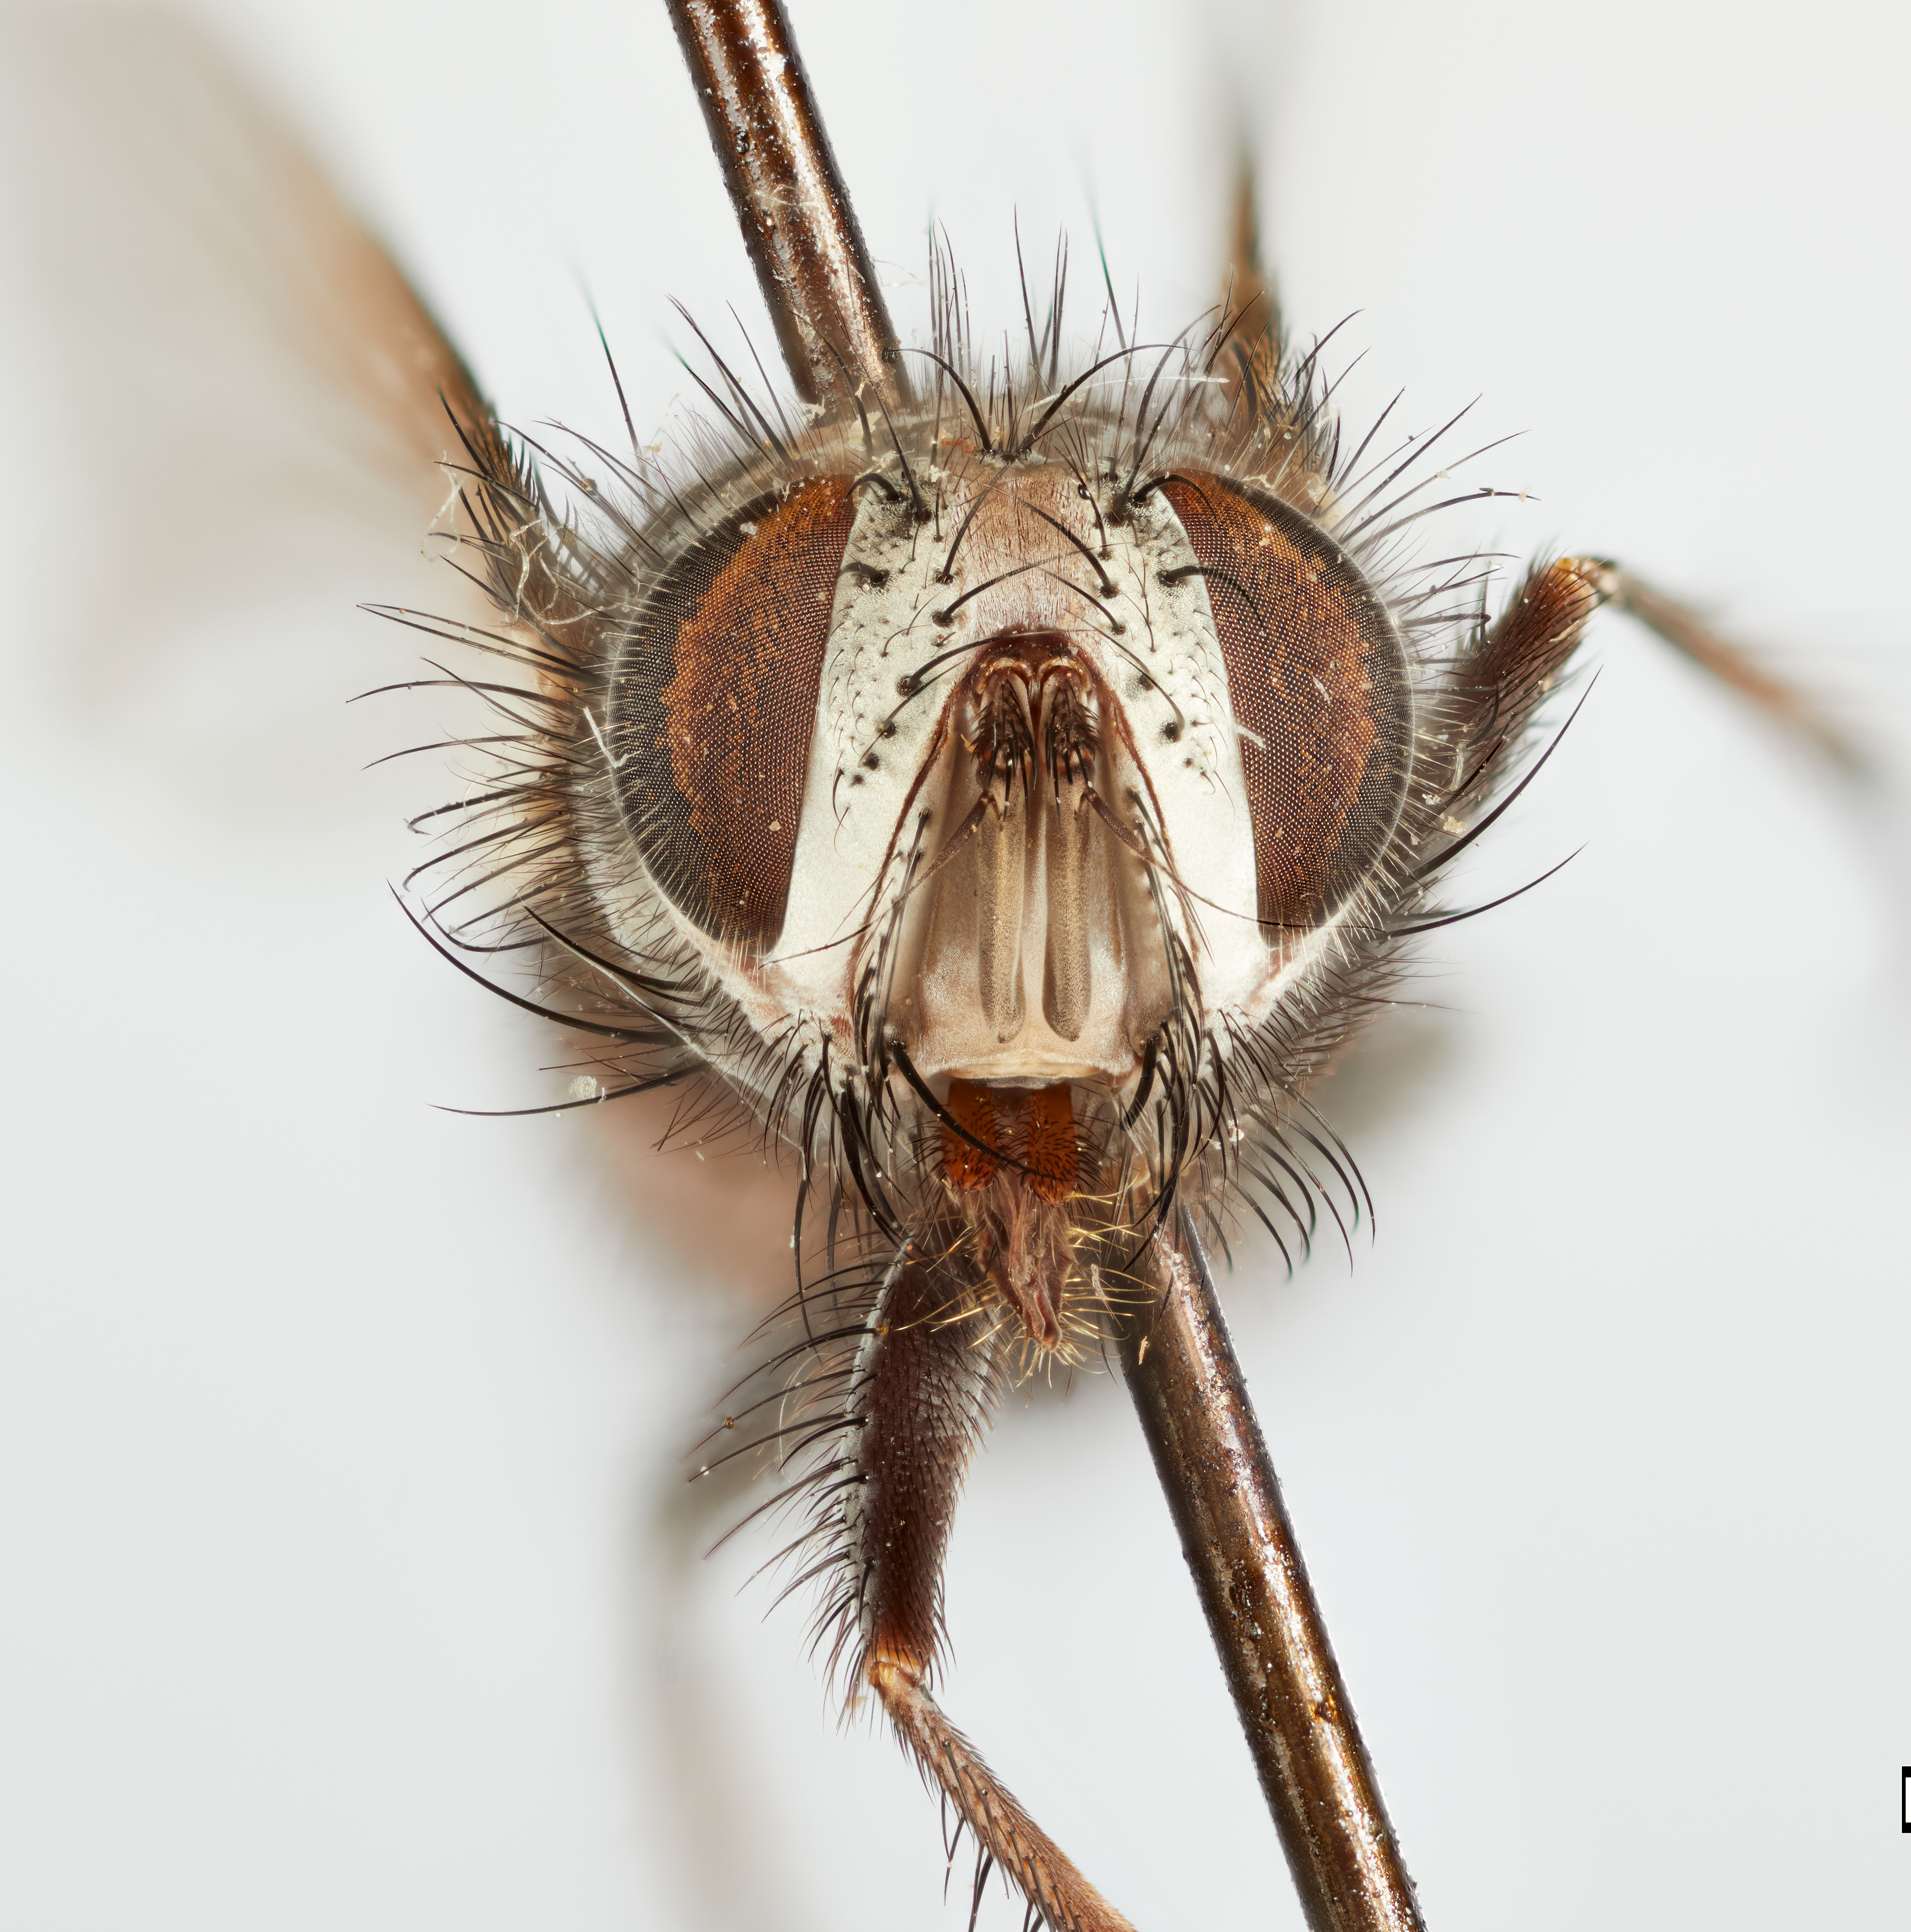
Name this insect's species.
Phorocera reinhardi
